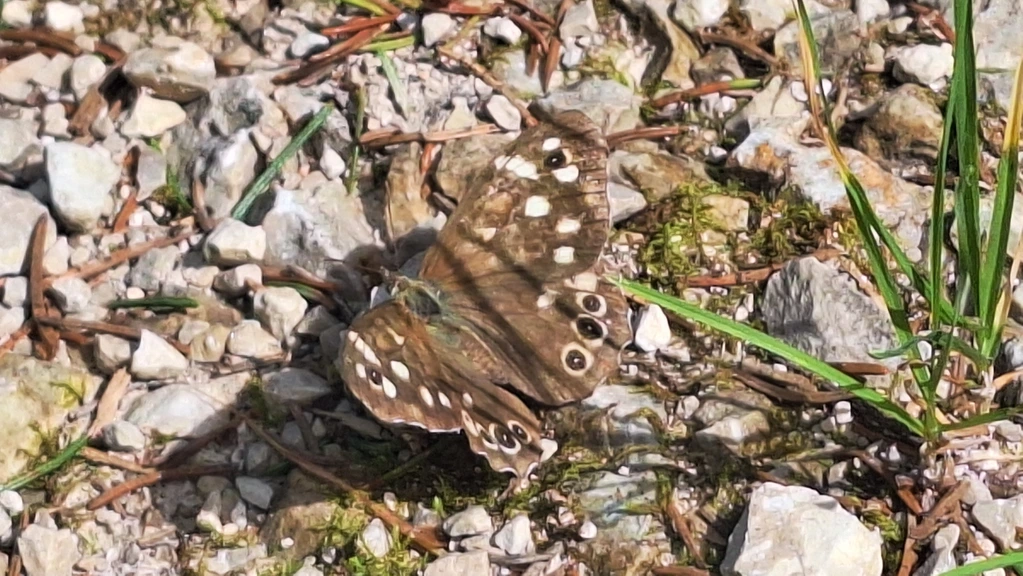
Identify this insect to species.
Pararge aegeria
